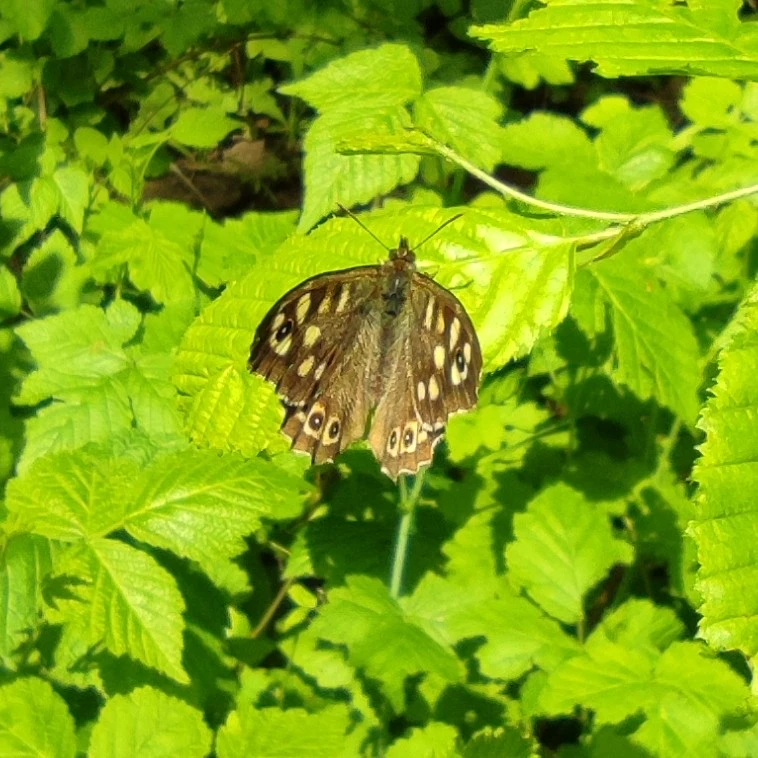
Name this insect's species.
Pararge aegeria
